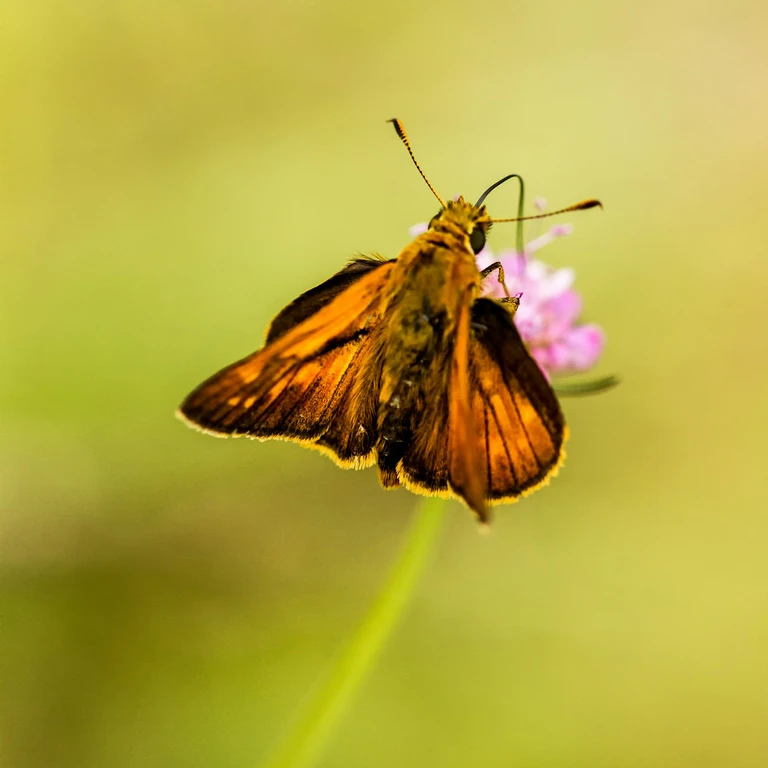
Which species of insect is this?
Ochlodes sylvanus (also Ochlodes venata)
